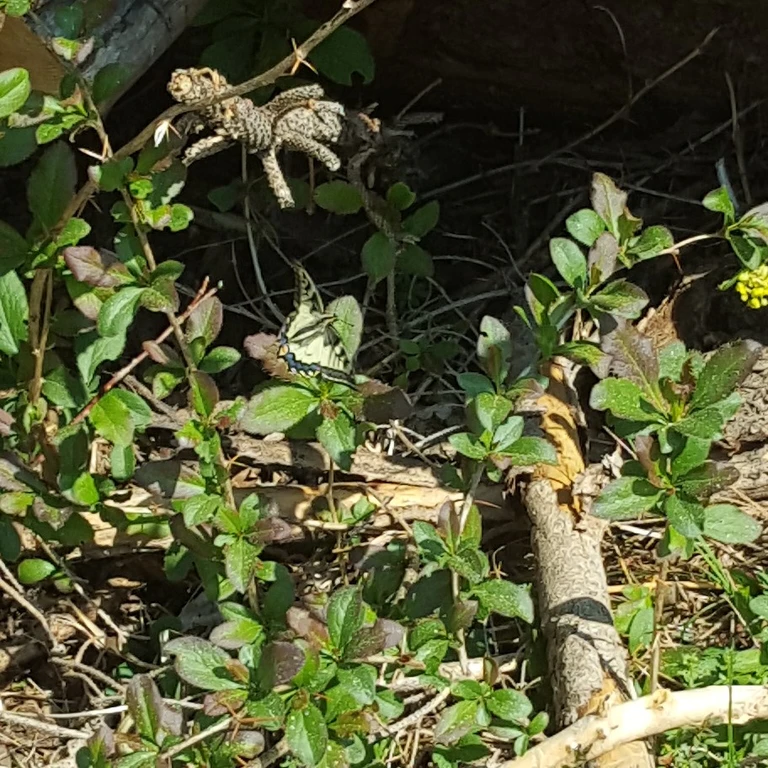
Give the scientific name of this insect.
Papilio machaon
